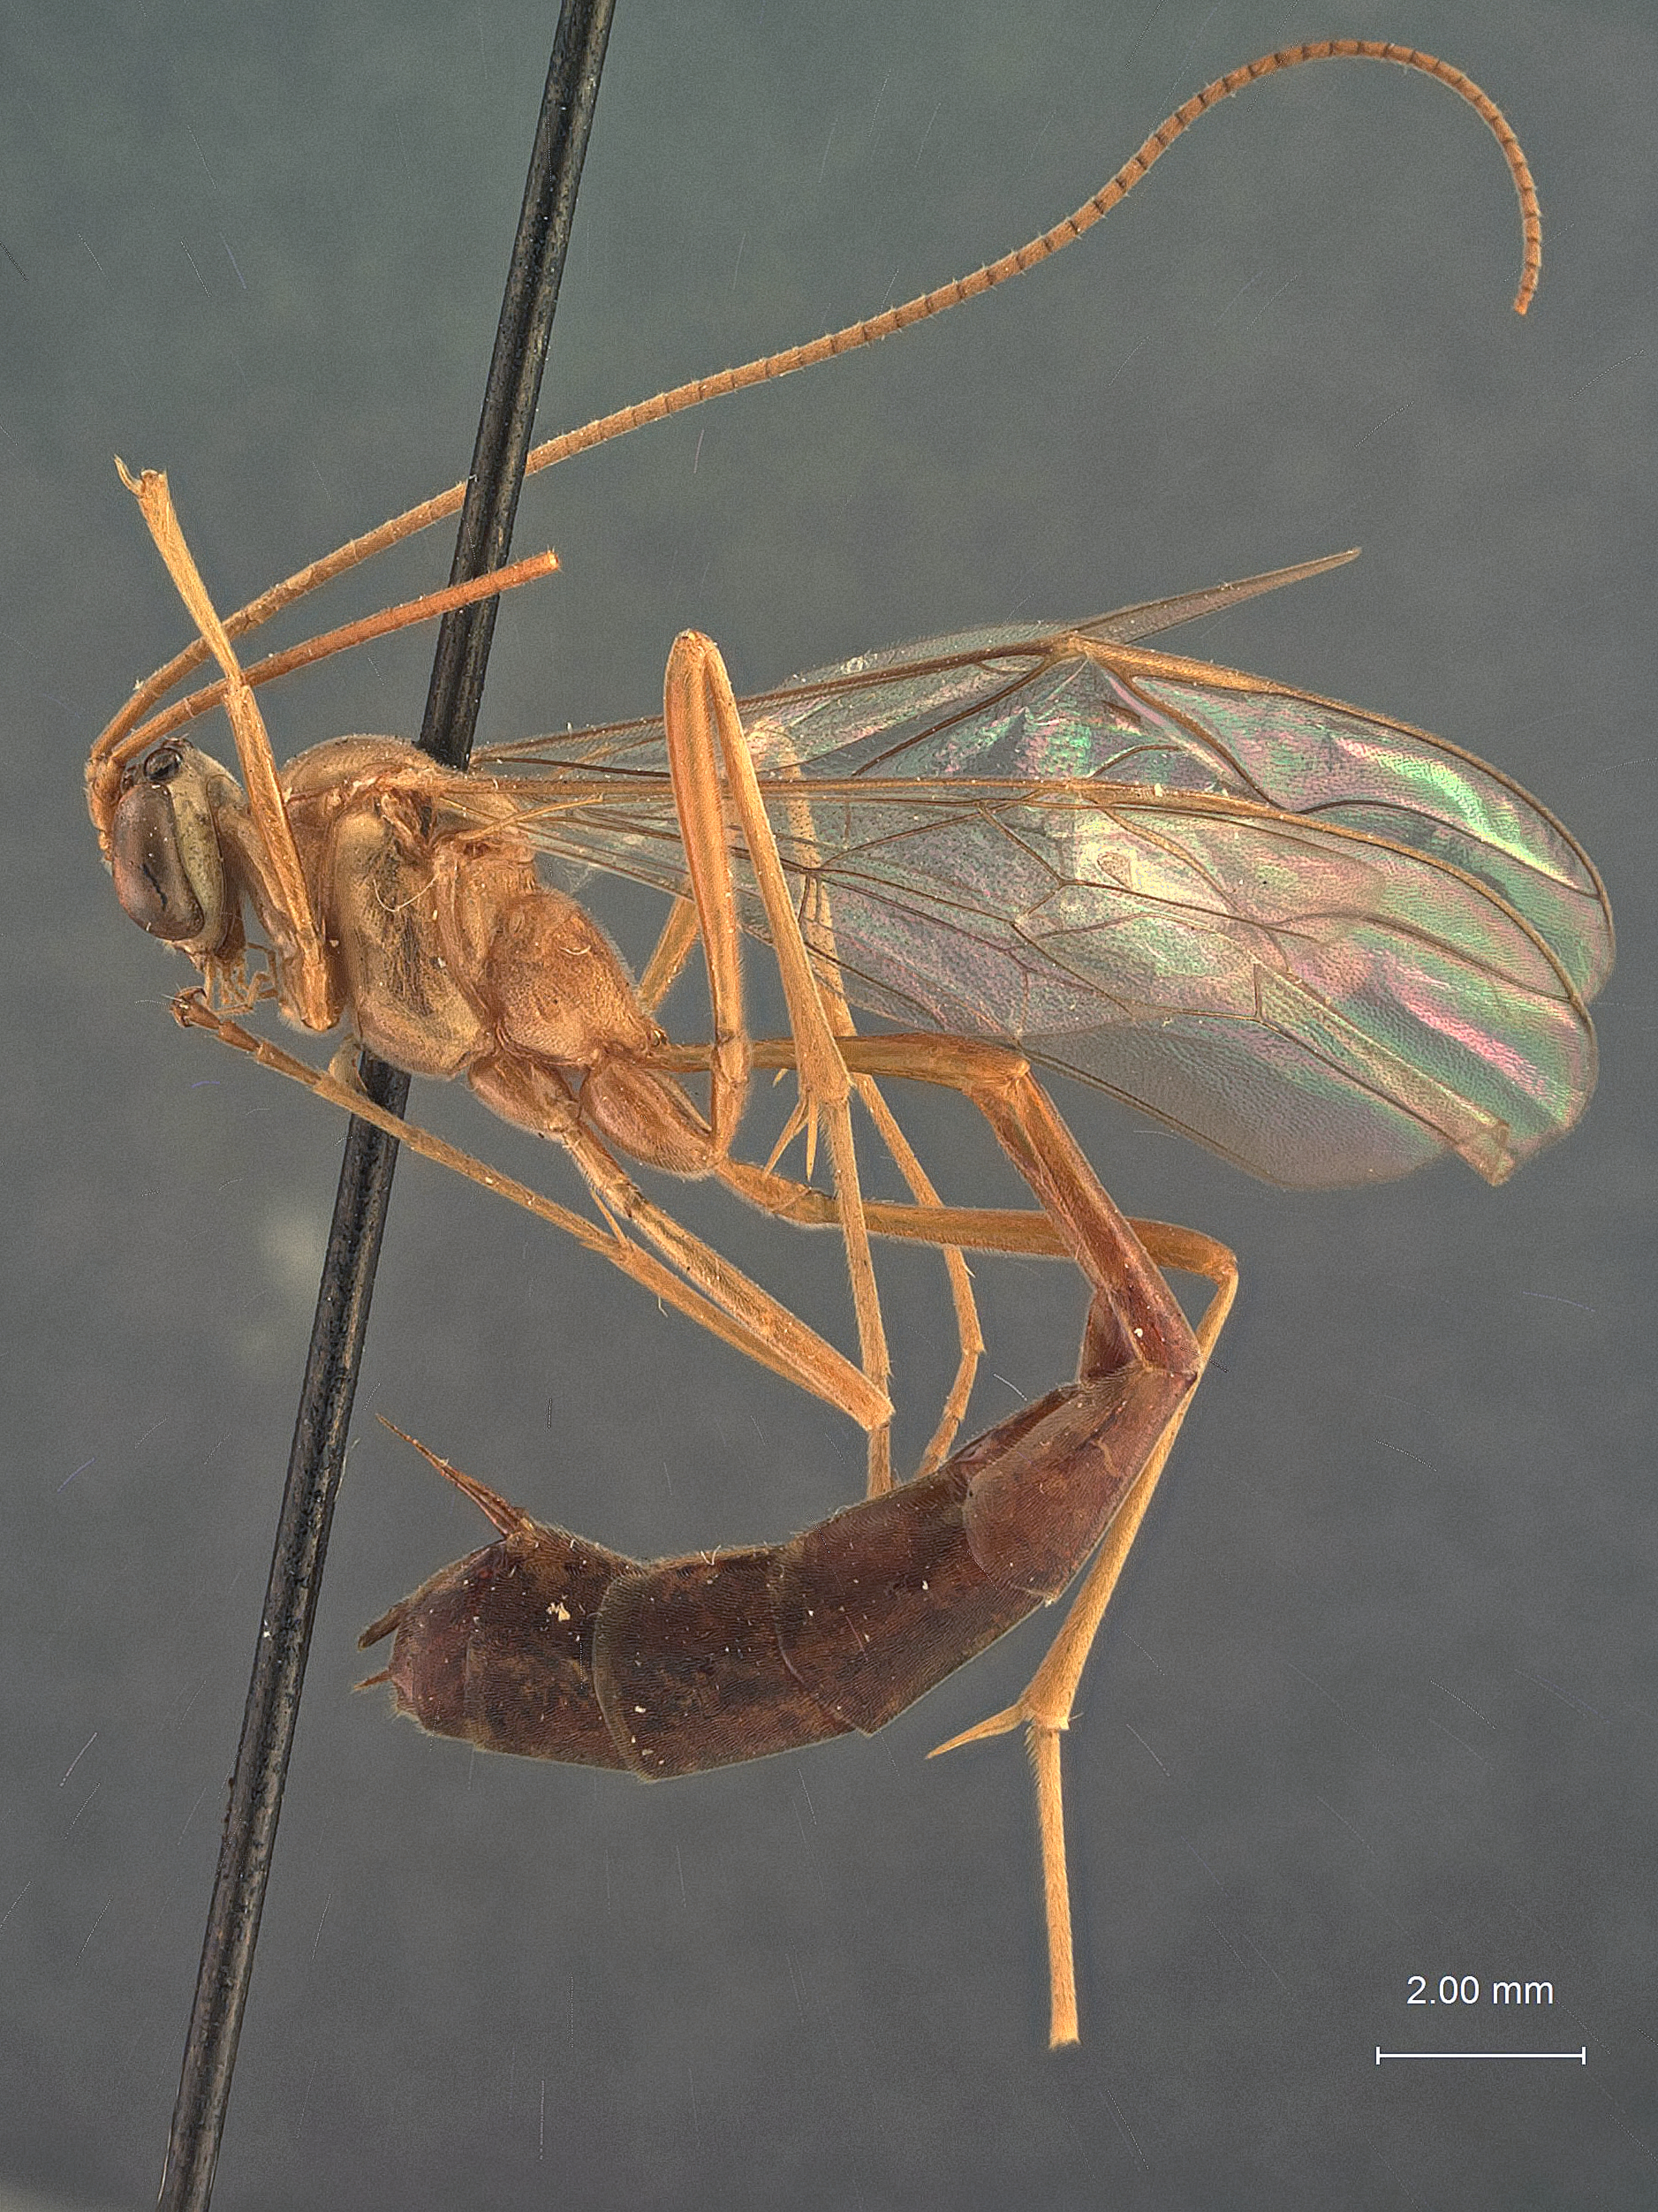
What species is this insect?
Enicospilus neotropicus
